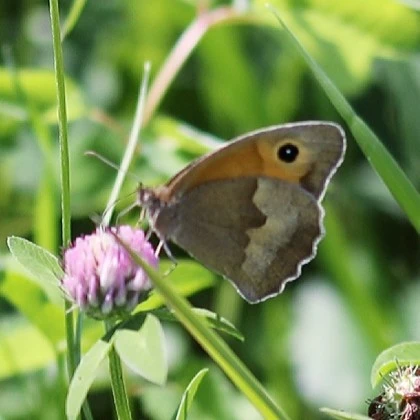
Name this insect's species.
Maniola jurtina
